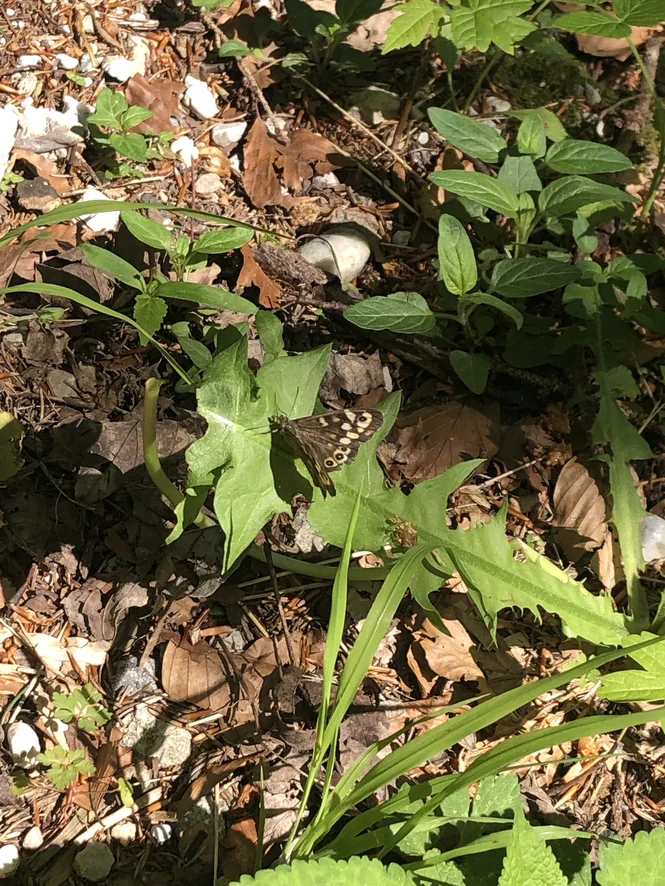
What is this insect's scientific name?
Pararge aegeria
